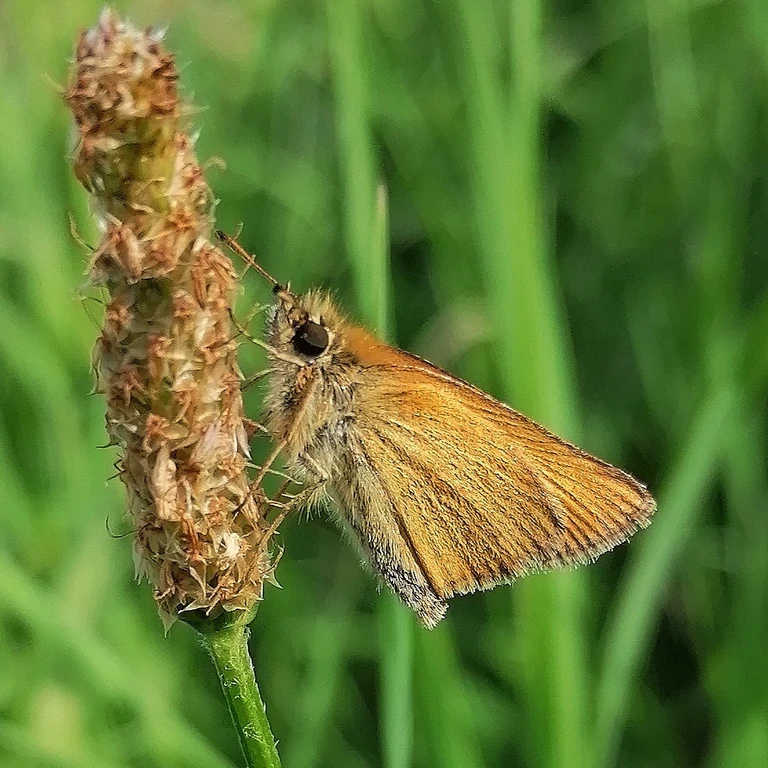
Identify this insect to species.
Thymelicus lineola
